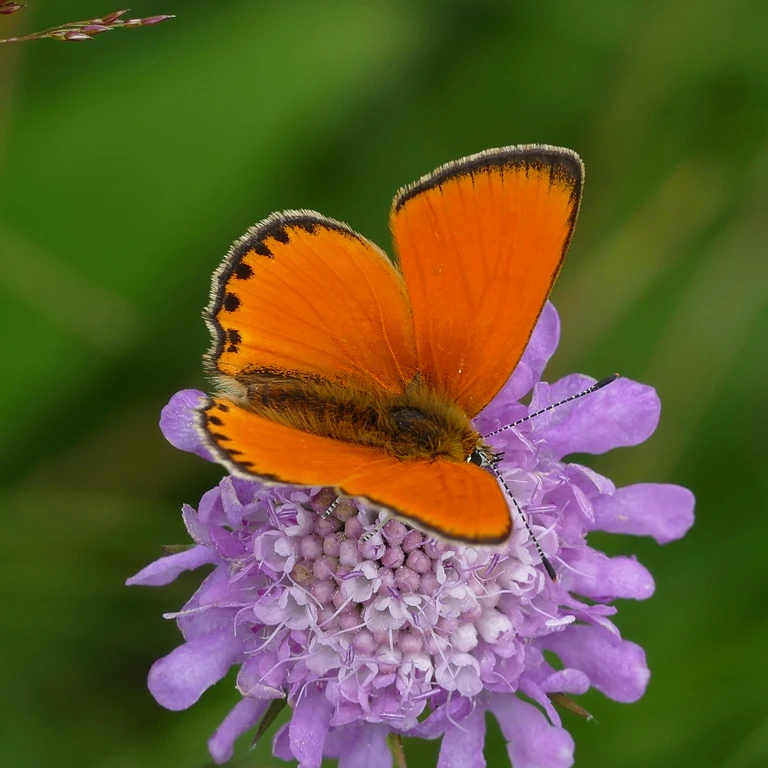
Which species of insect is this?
Lycaena virgaureae
